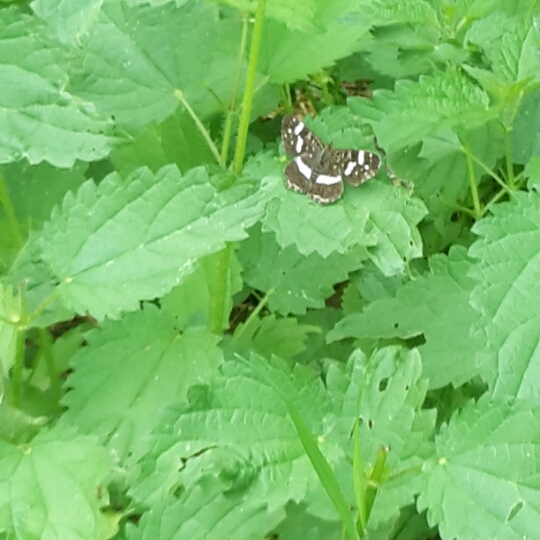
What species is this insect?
Araschnia levana
